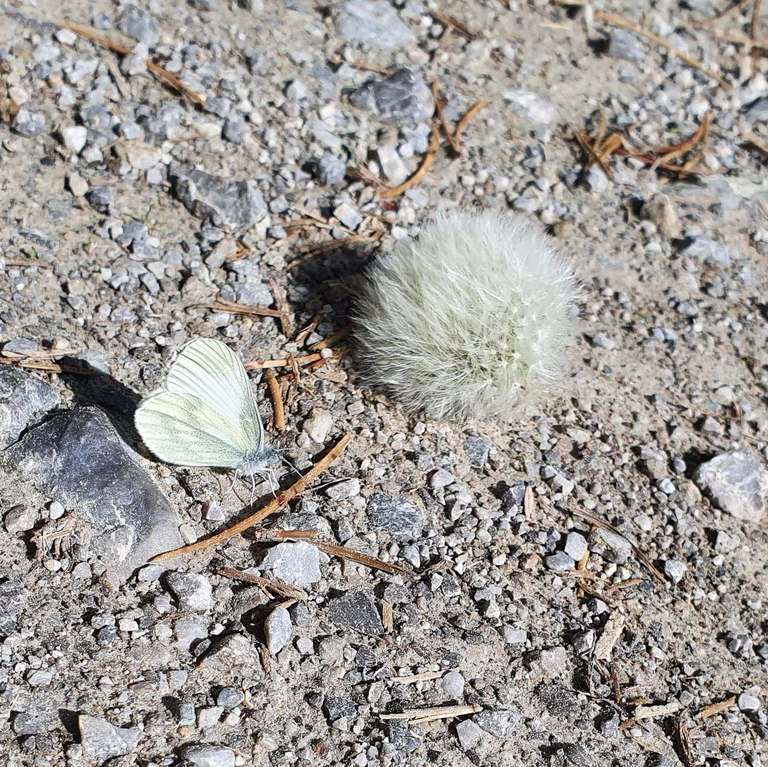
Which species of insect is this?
Leptidea sinapis/juvernica
